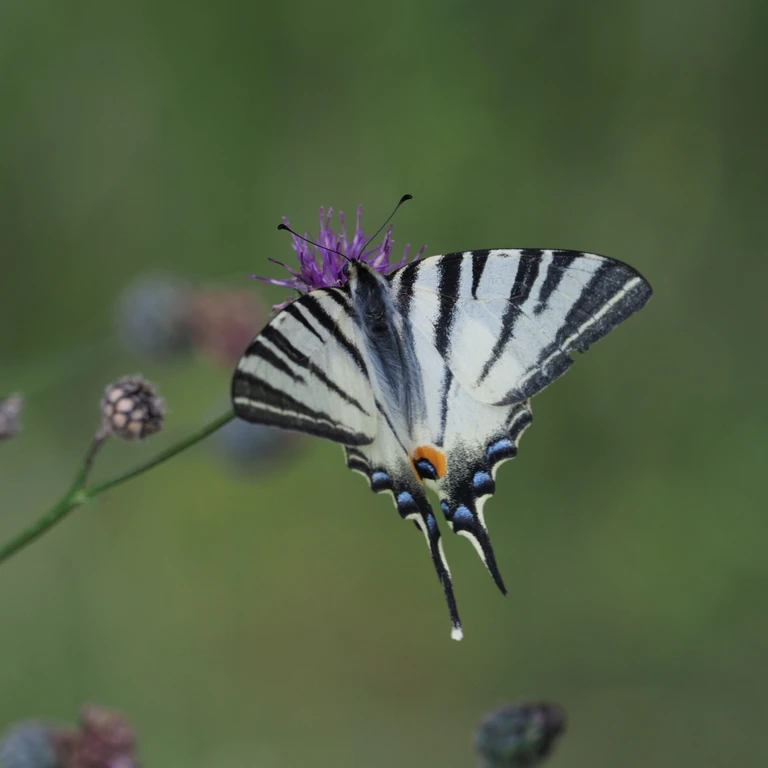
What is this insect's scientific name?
Iphiclides podalirius
